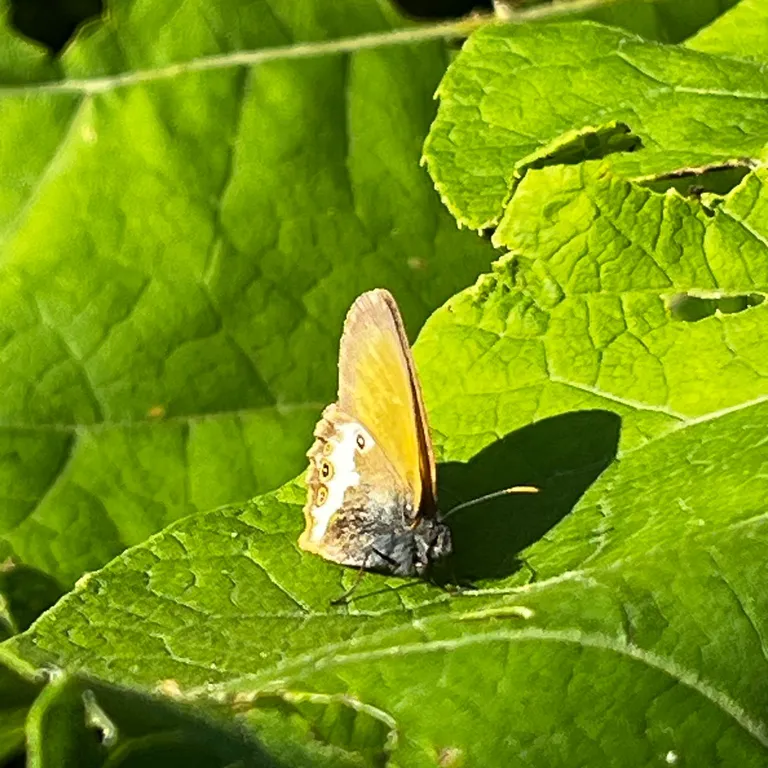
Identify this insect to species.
Coenonympha arcania
